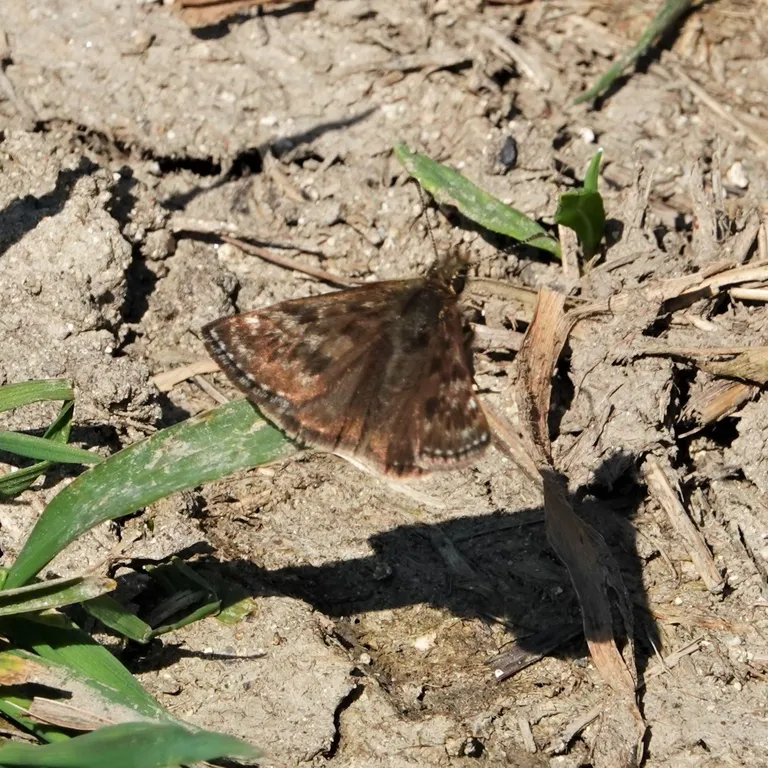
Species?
Erynnis tages
